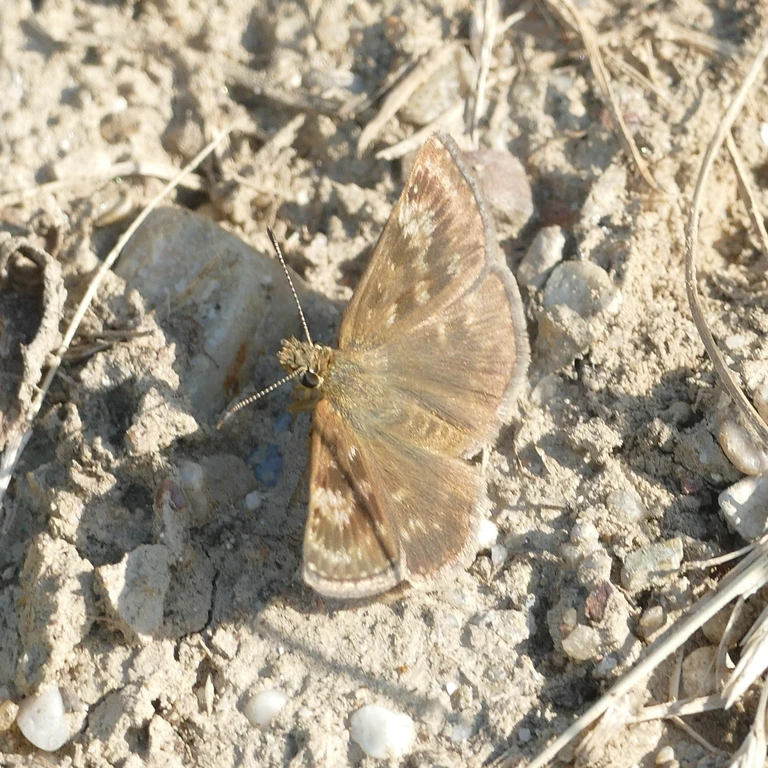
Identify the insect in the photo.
Erynnis tages
